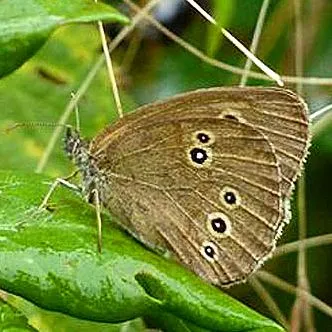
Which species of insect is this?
Aphantopus hyperantus
